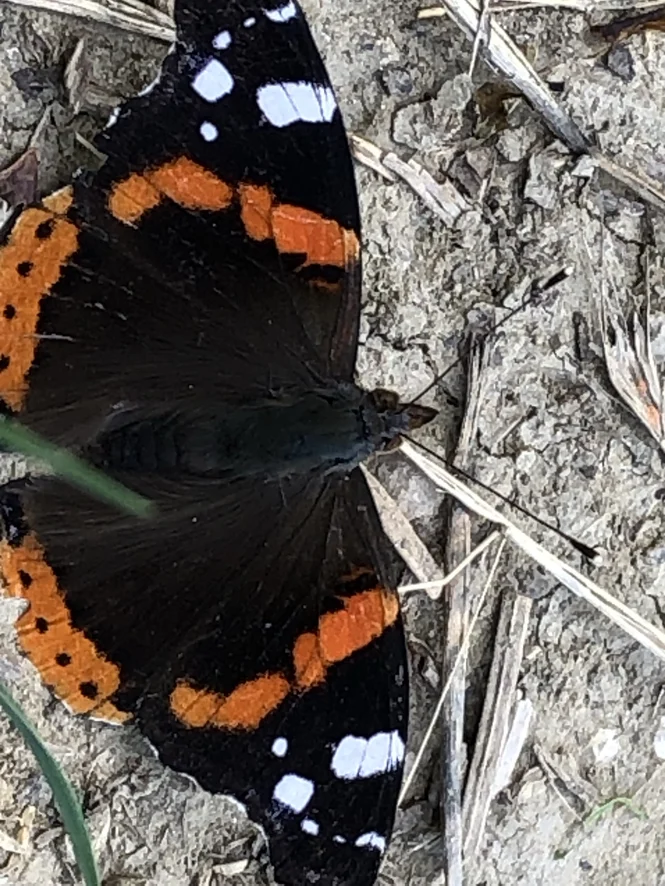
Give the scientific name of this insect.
Vanessa atalanta
